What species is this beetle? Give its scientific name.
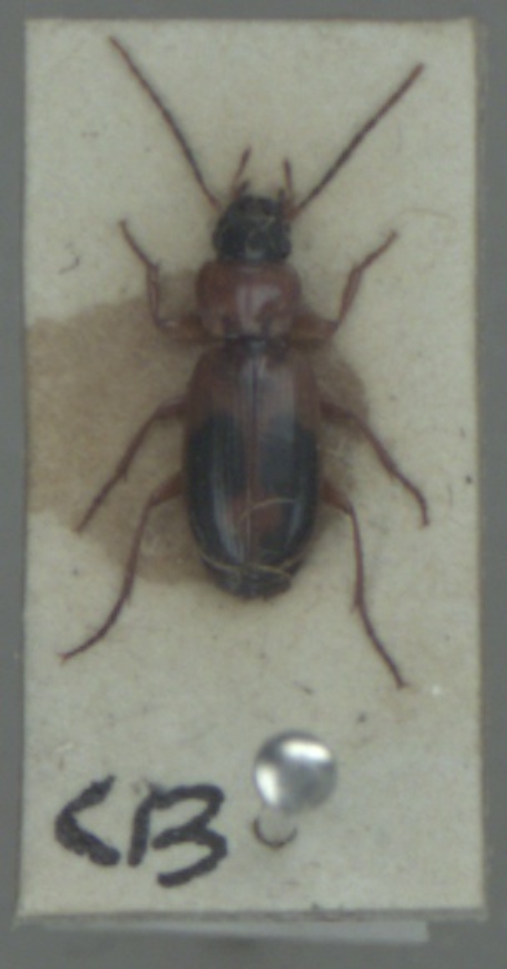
Badister bullatus
